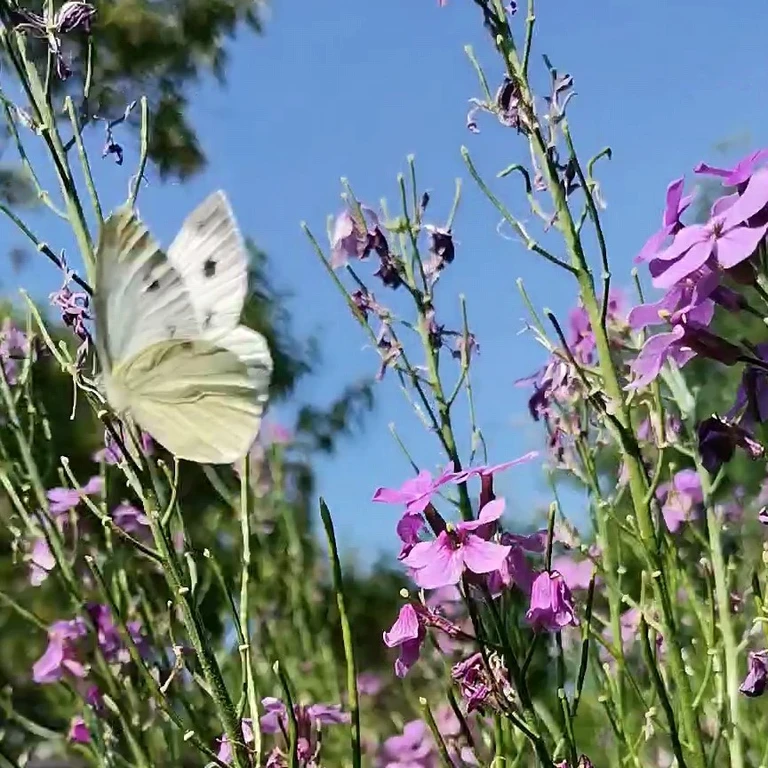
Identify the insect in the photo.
Pieris napi
